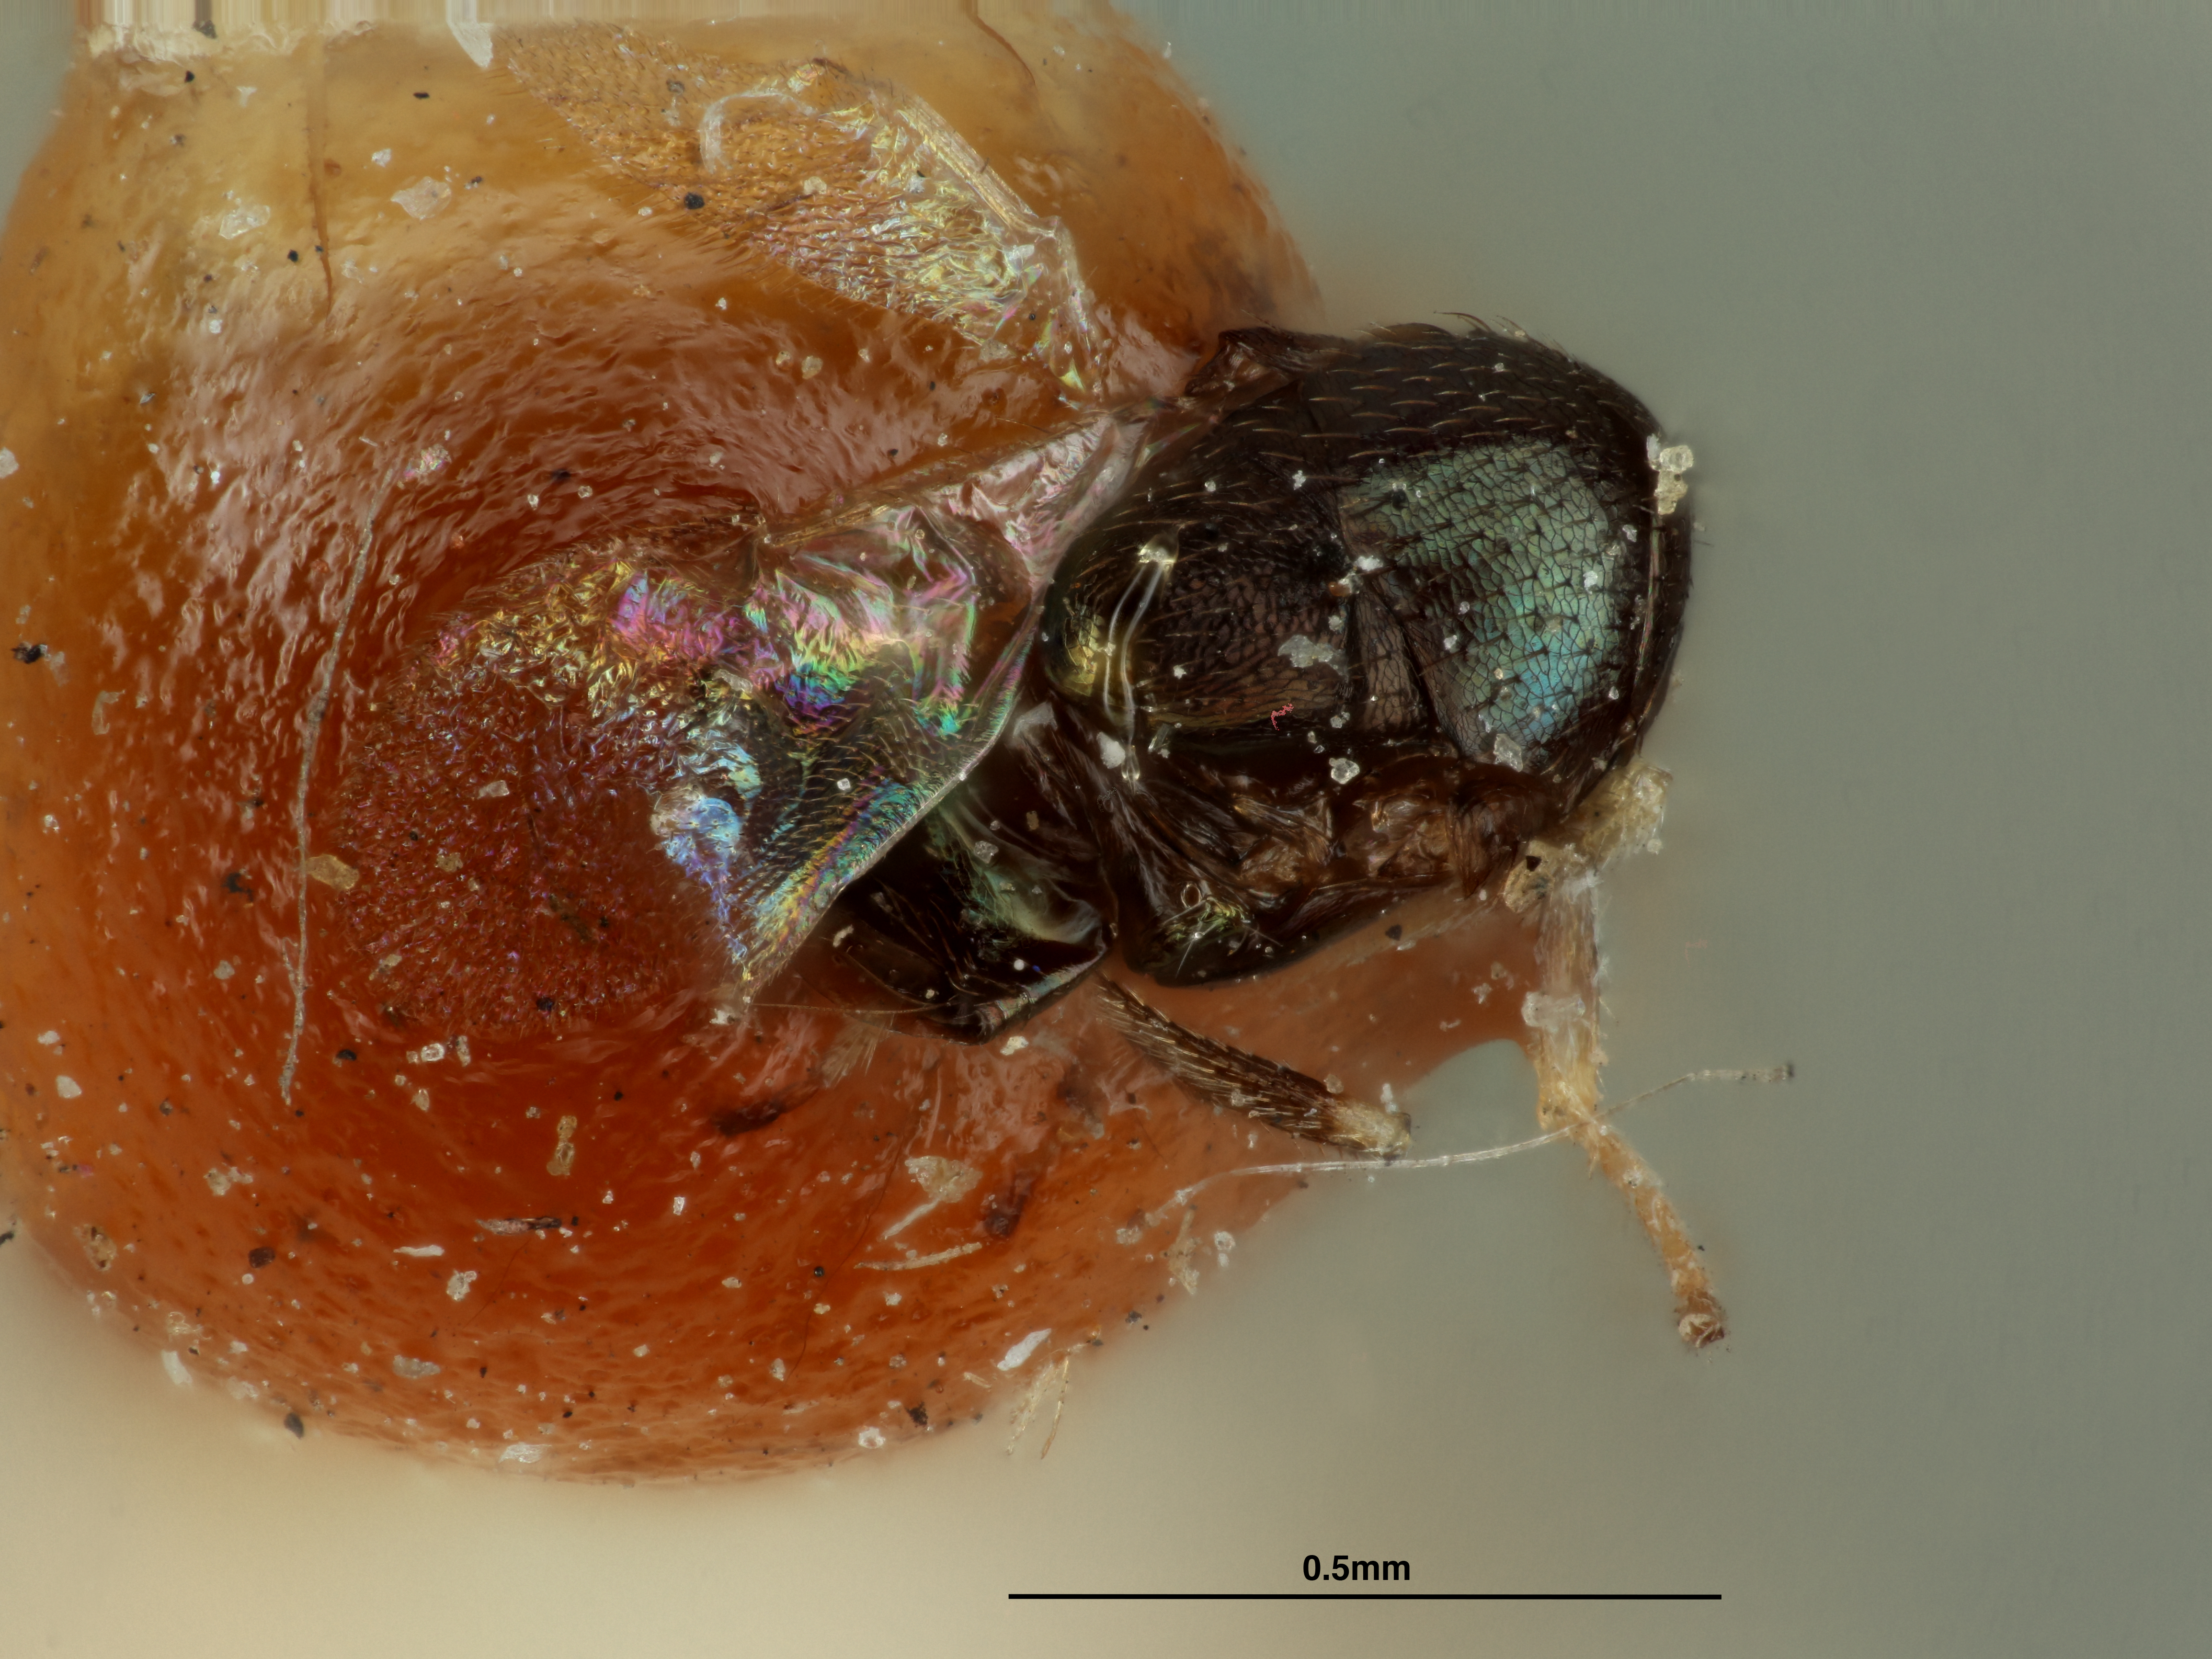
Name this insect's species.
Encyrtus megourae
